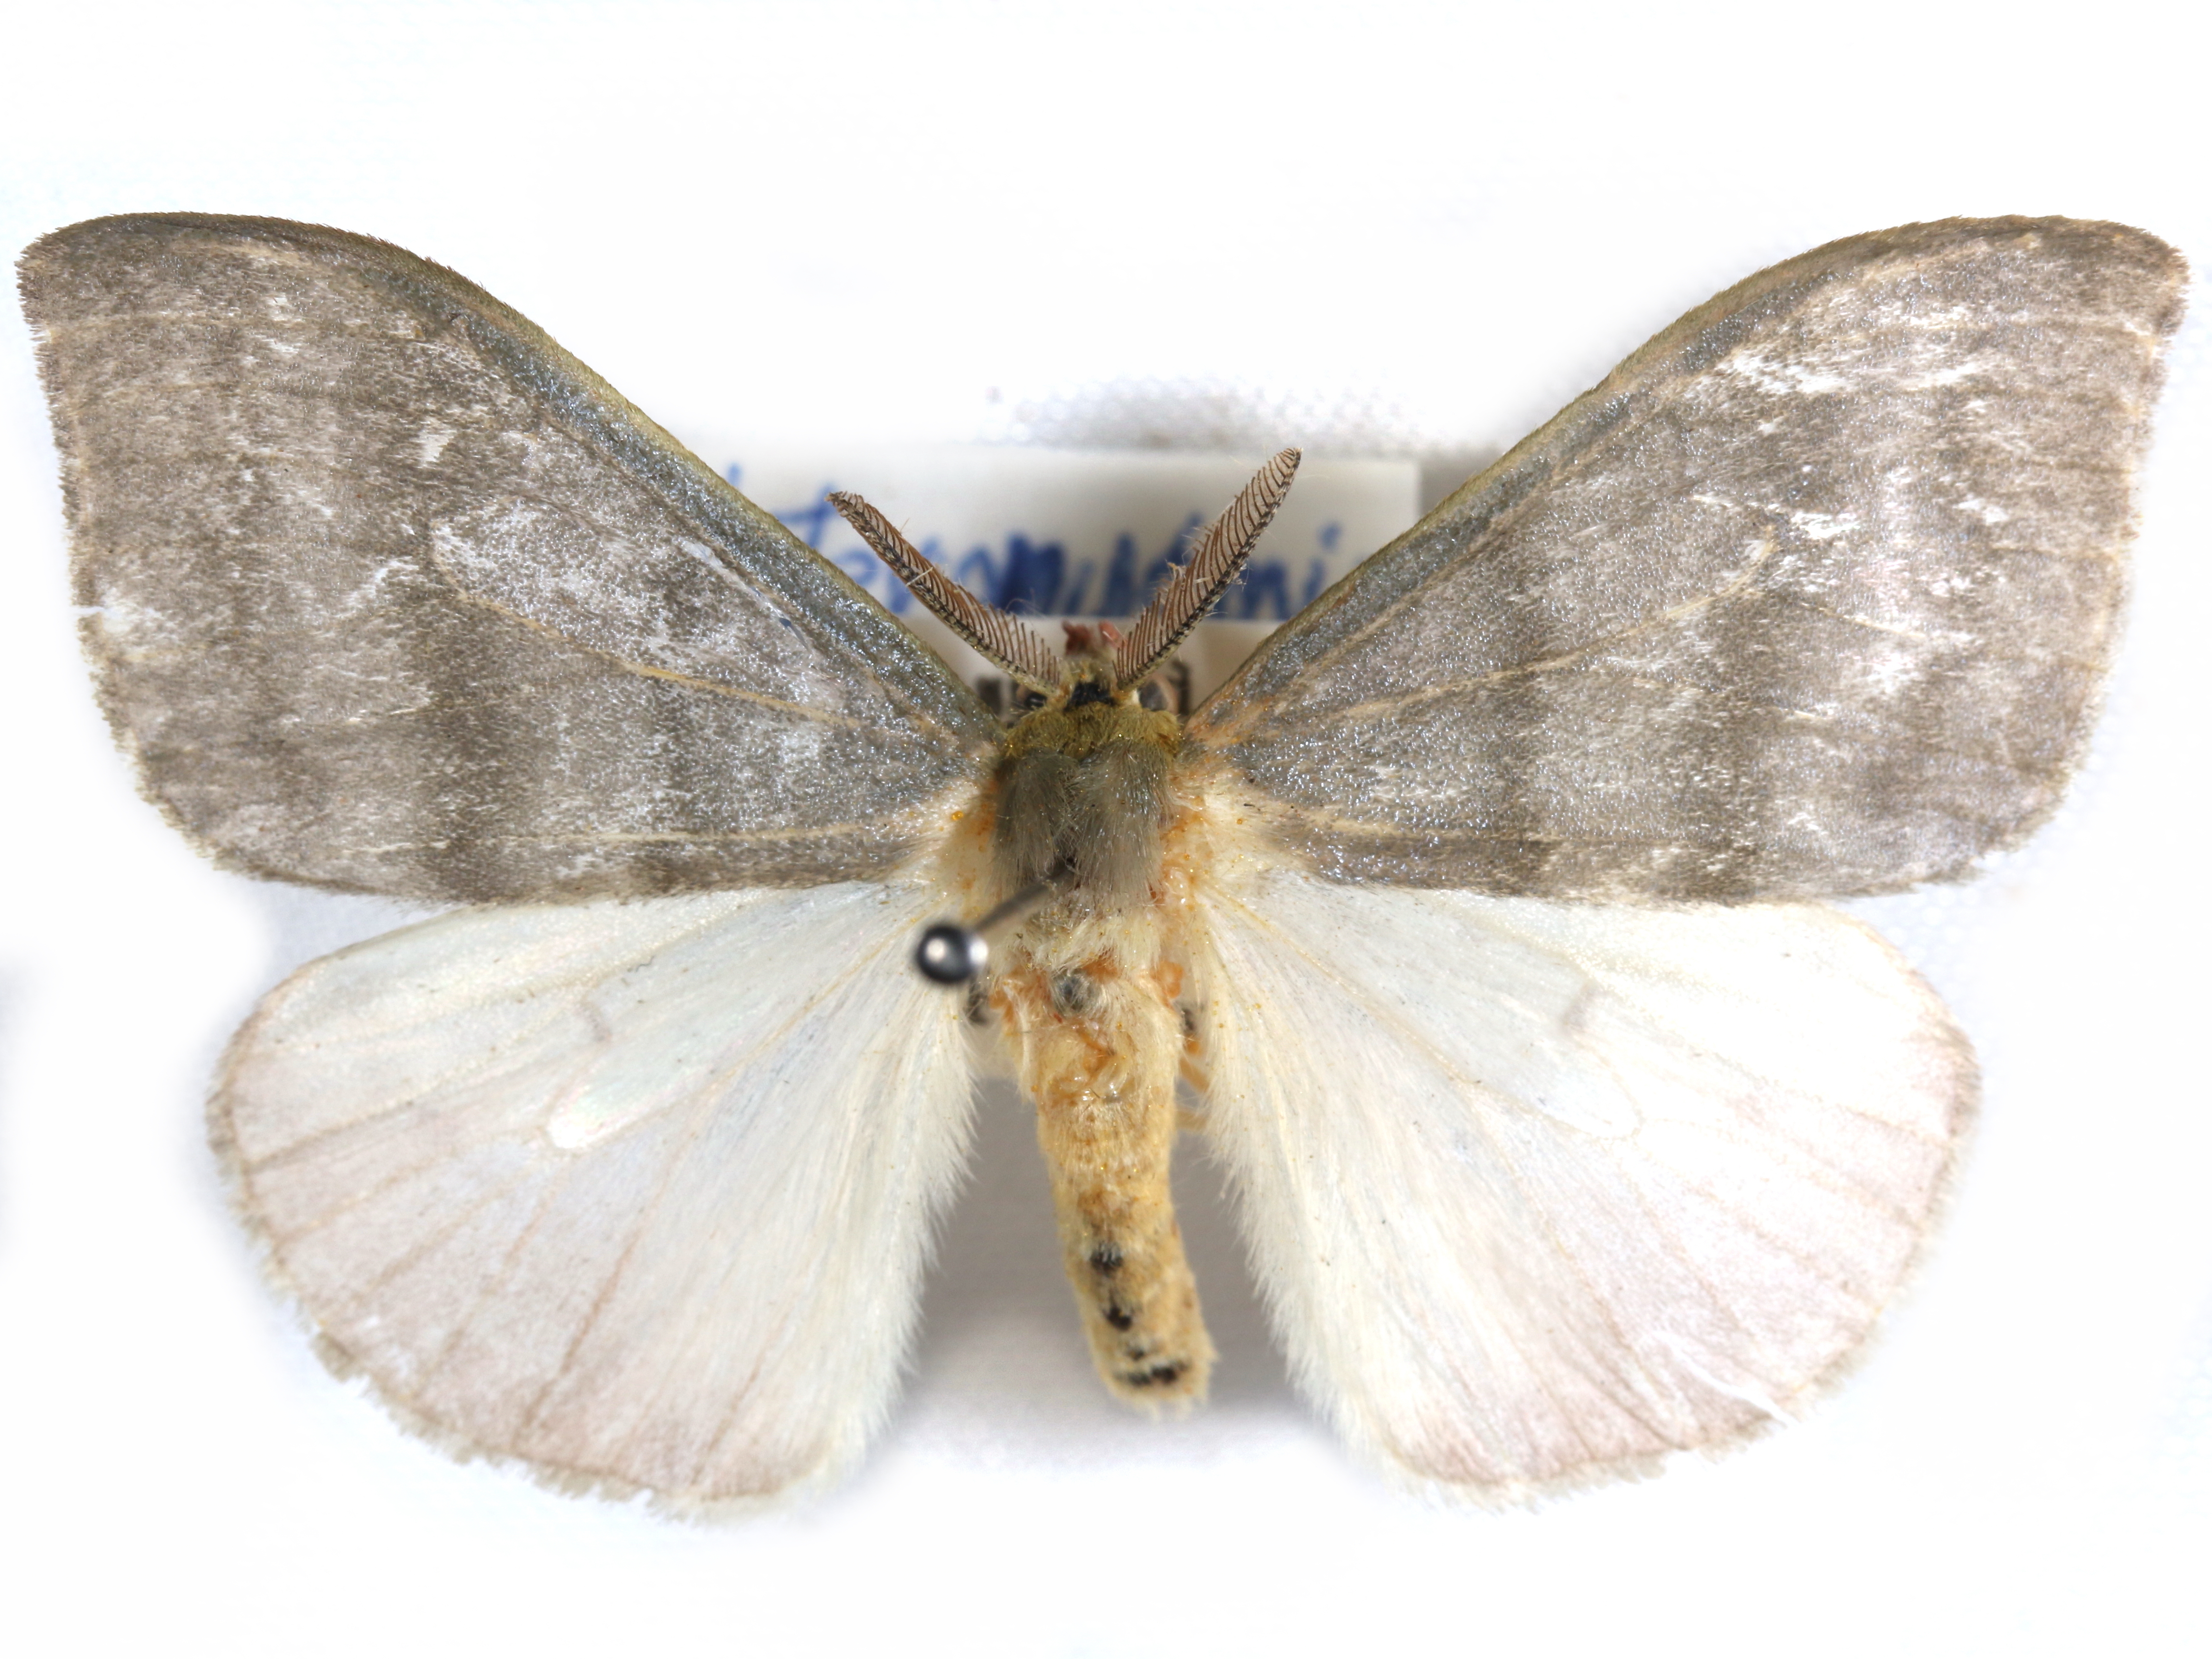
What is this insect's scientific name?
Heteronygmia manicata
